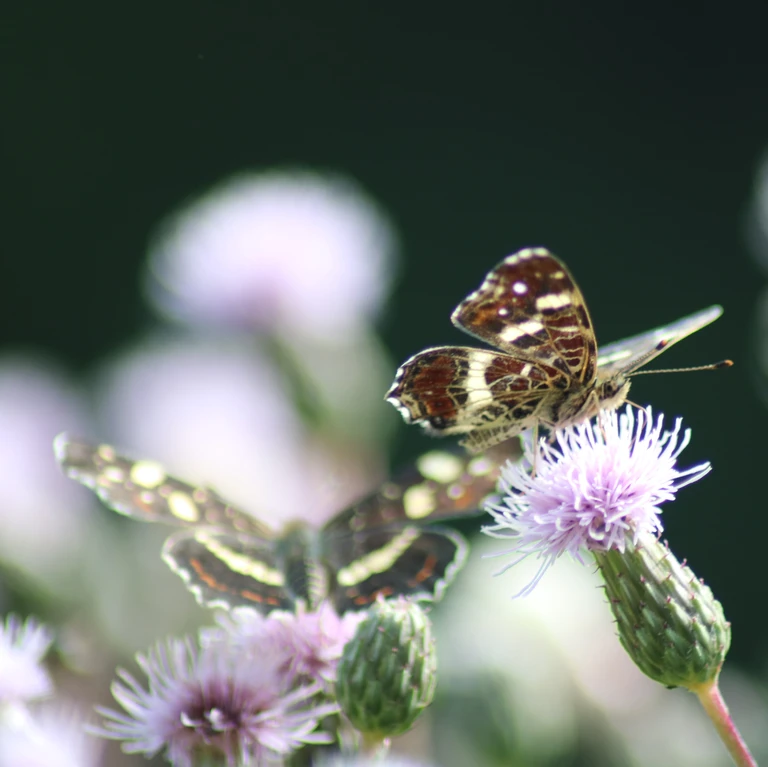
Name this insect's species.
Araschnia levana
